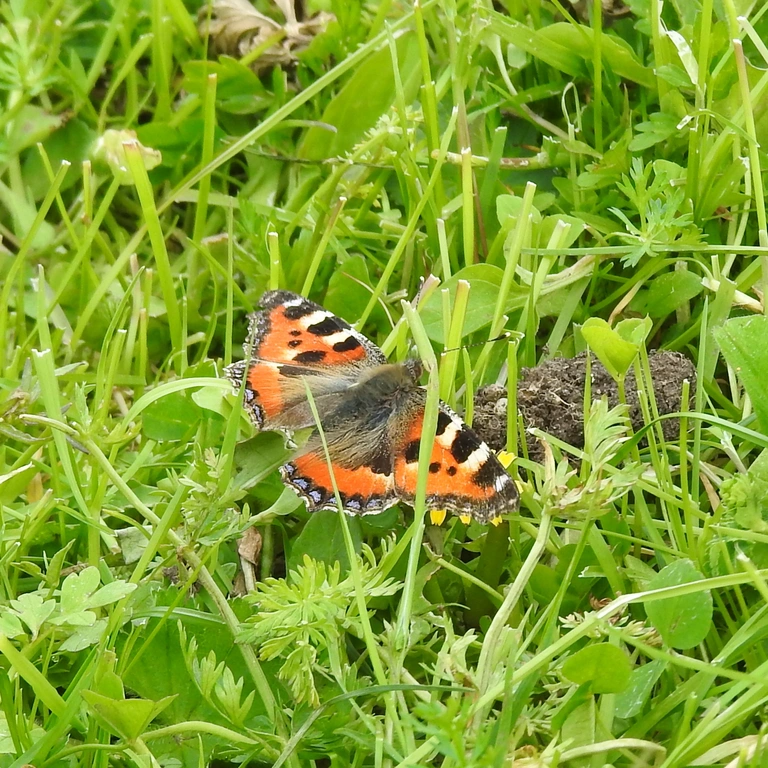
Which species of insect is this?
Aglais urticae
